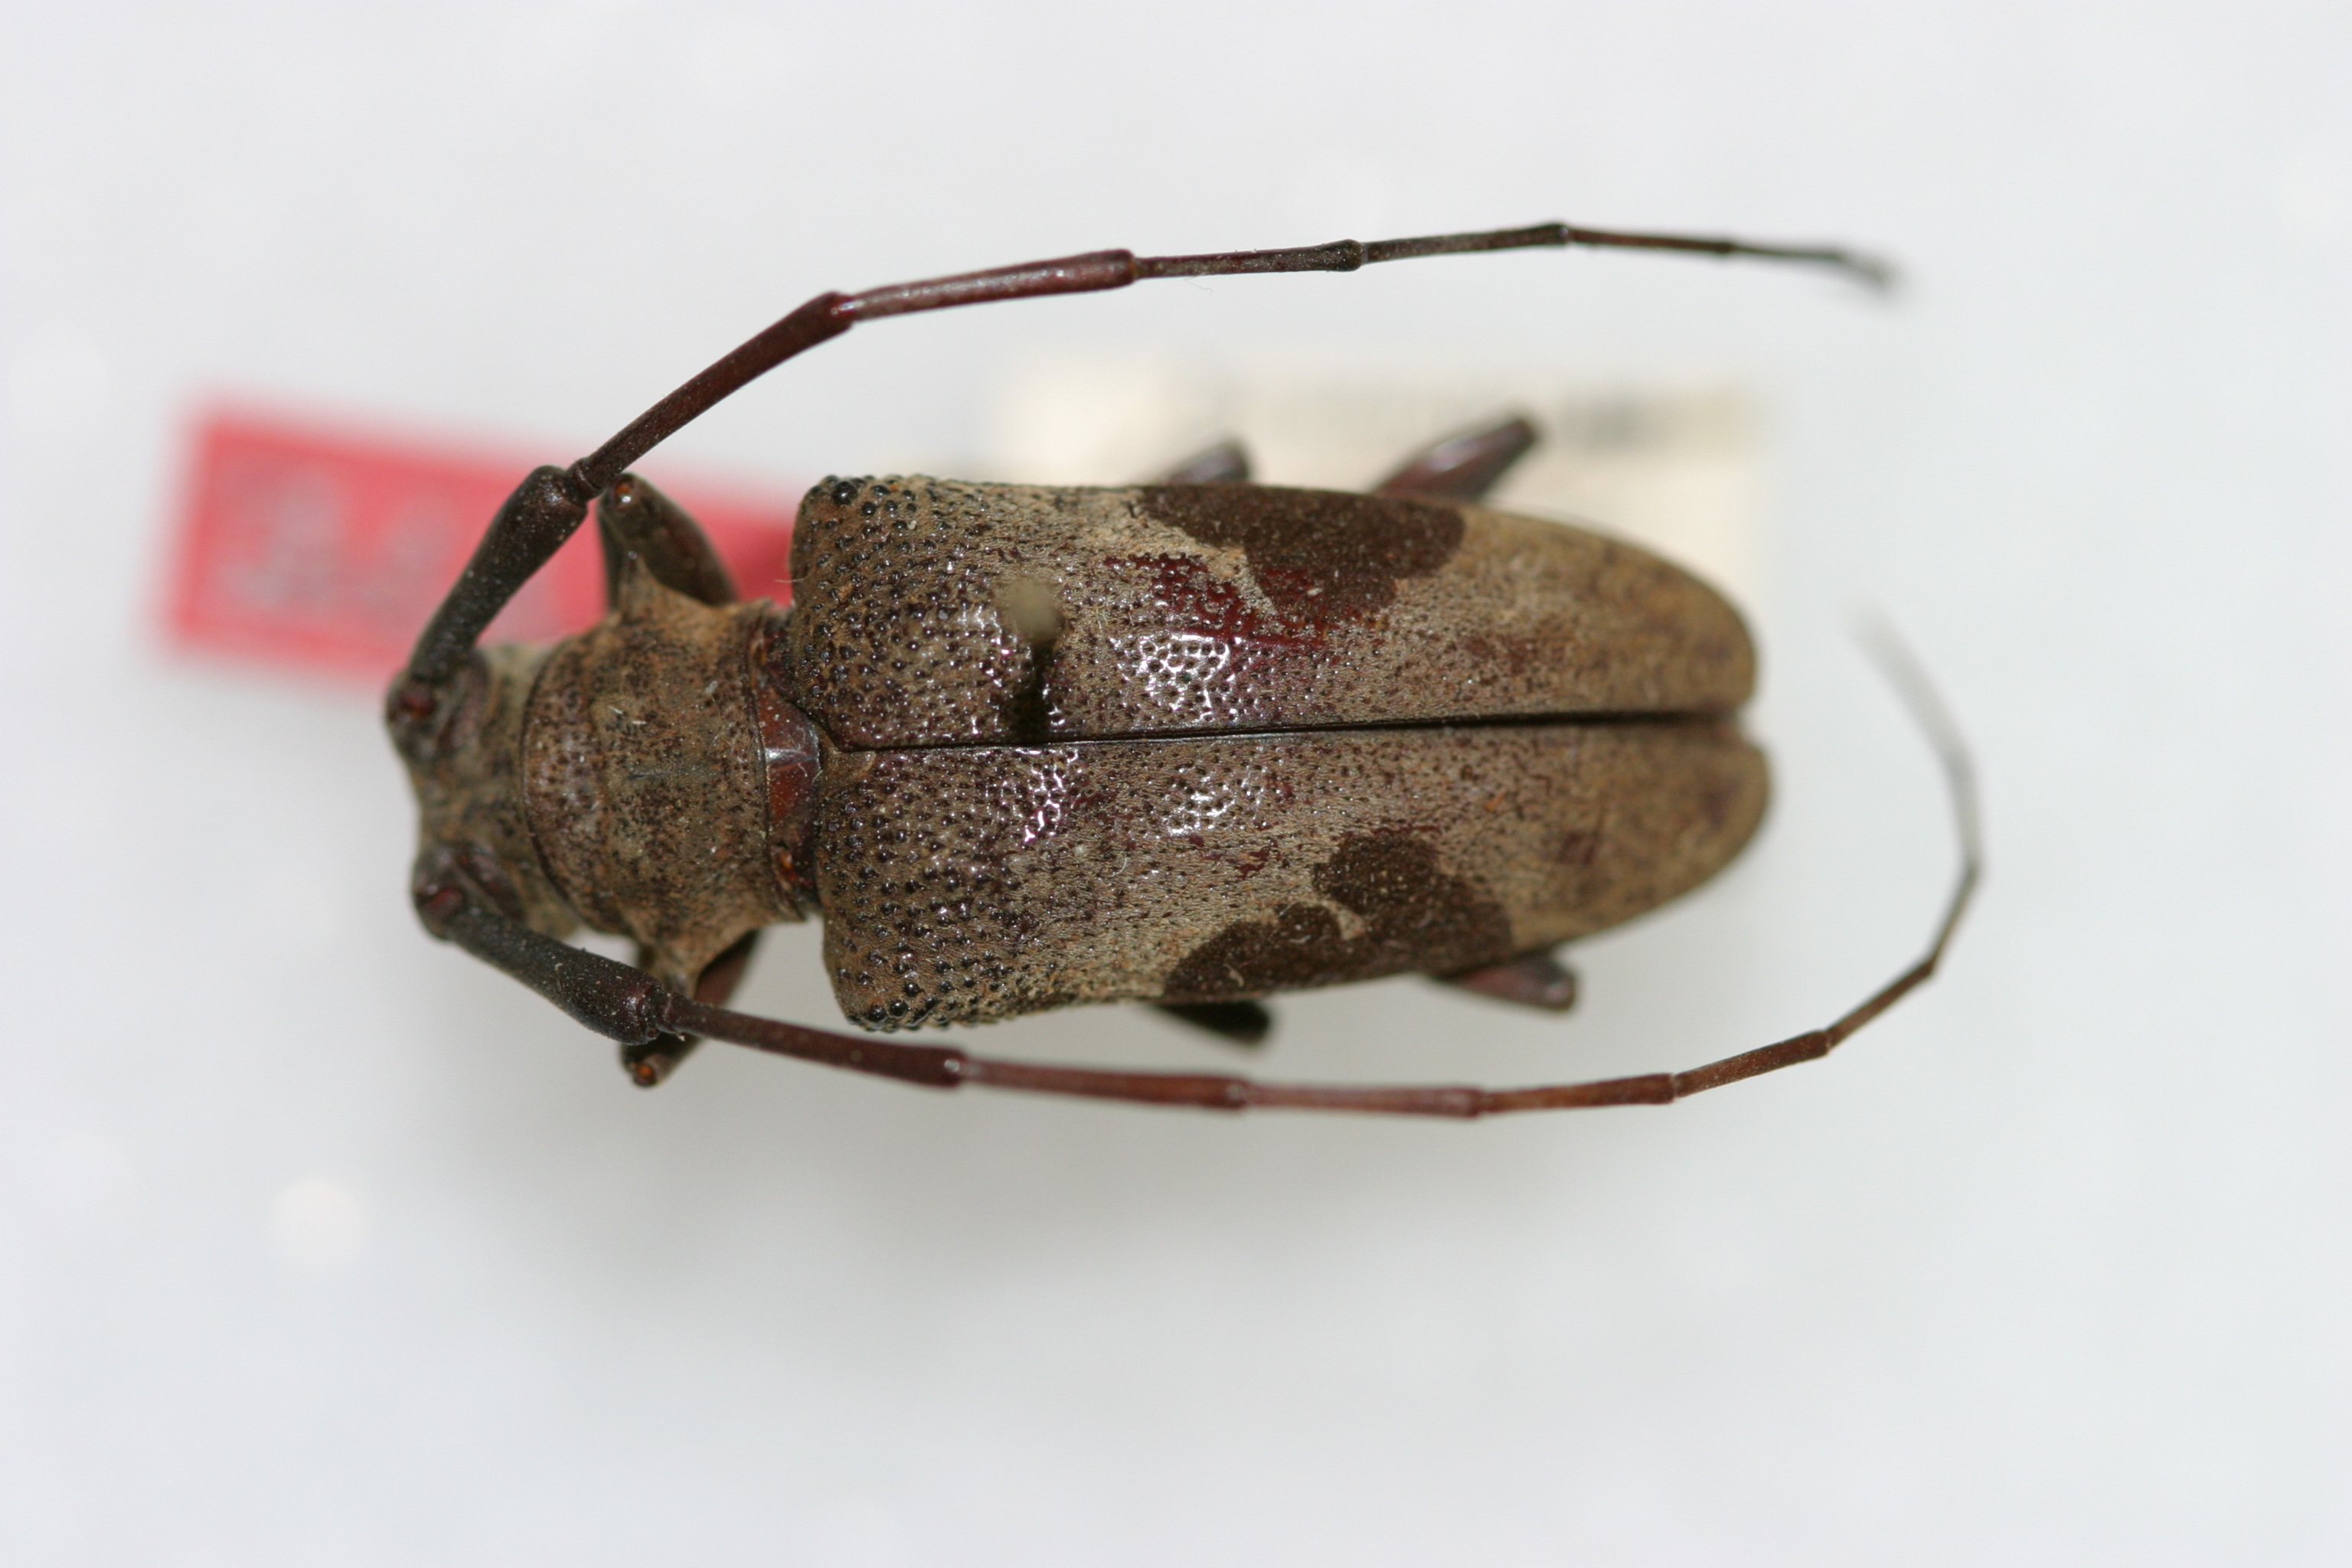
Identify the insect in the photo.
Anacasta biplagiata
